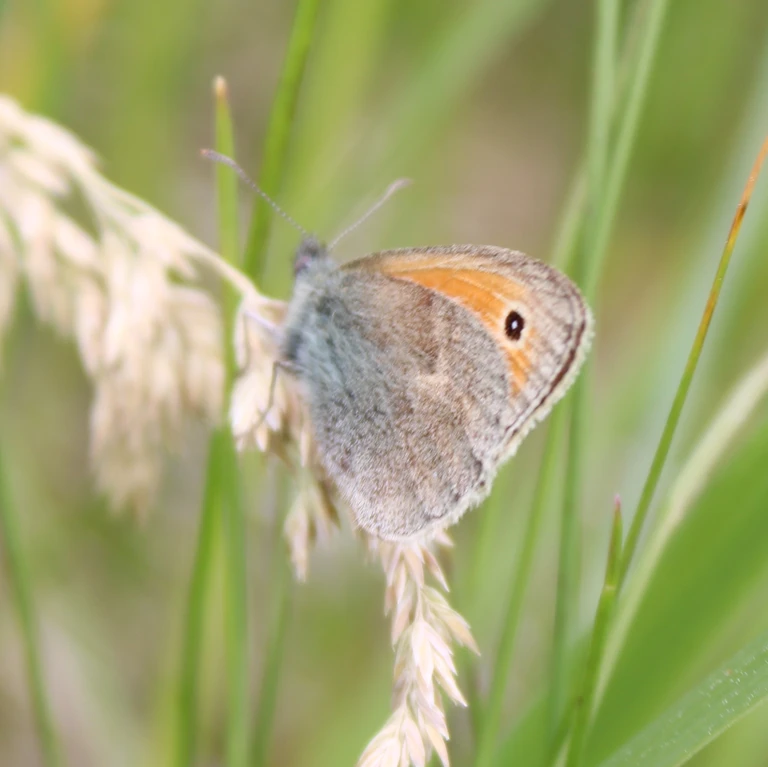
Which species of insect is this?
Coenonympha pamphilus
